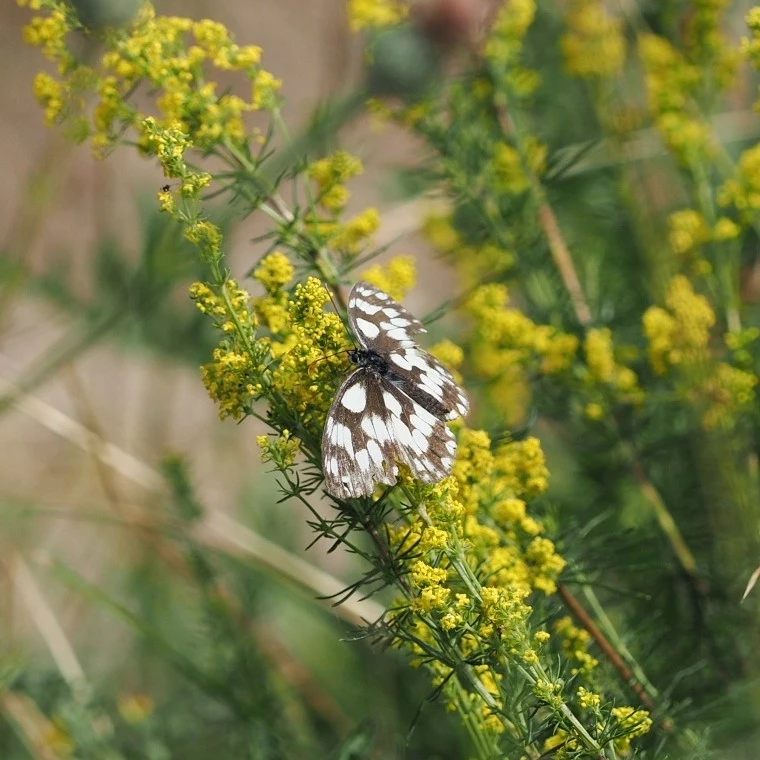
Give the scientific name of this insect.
Melanargia galathea
